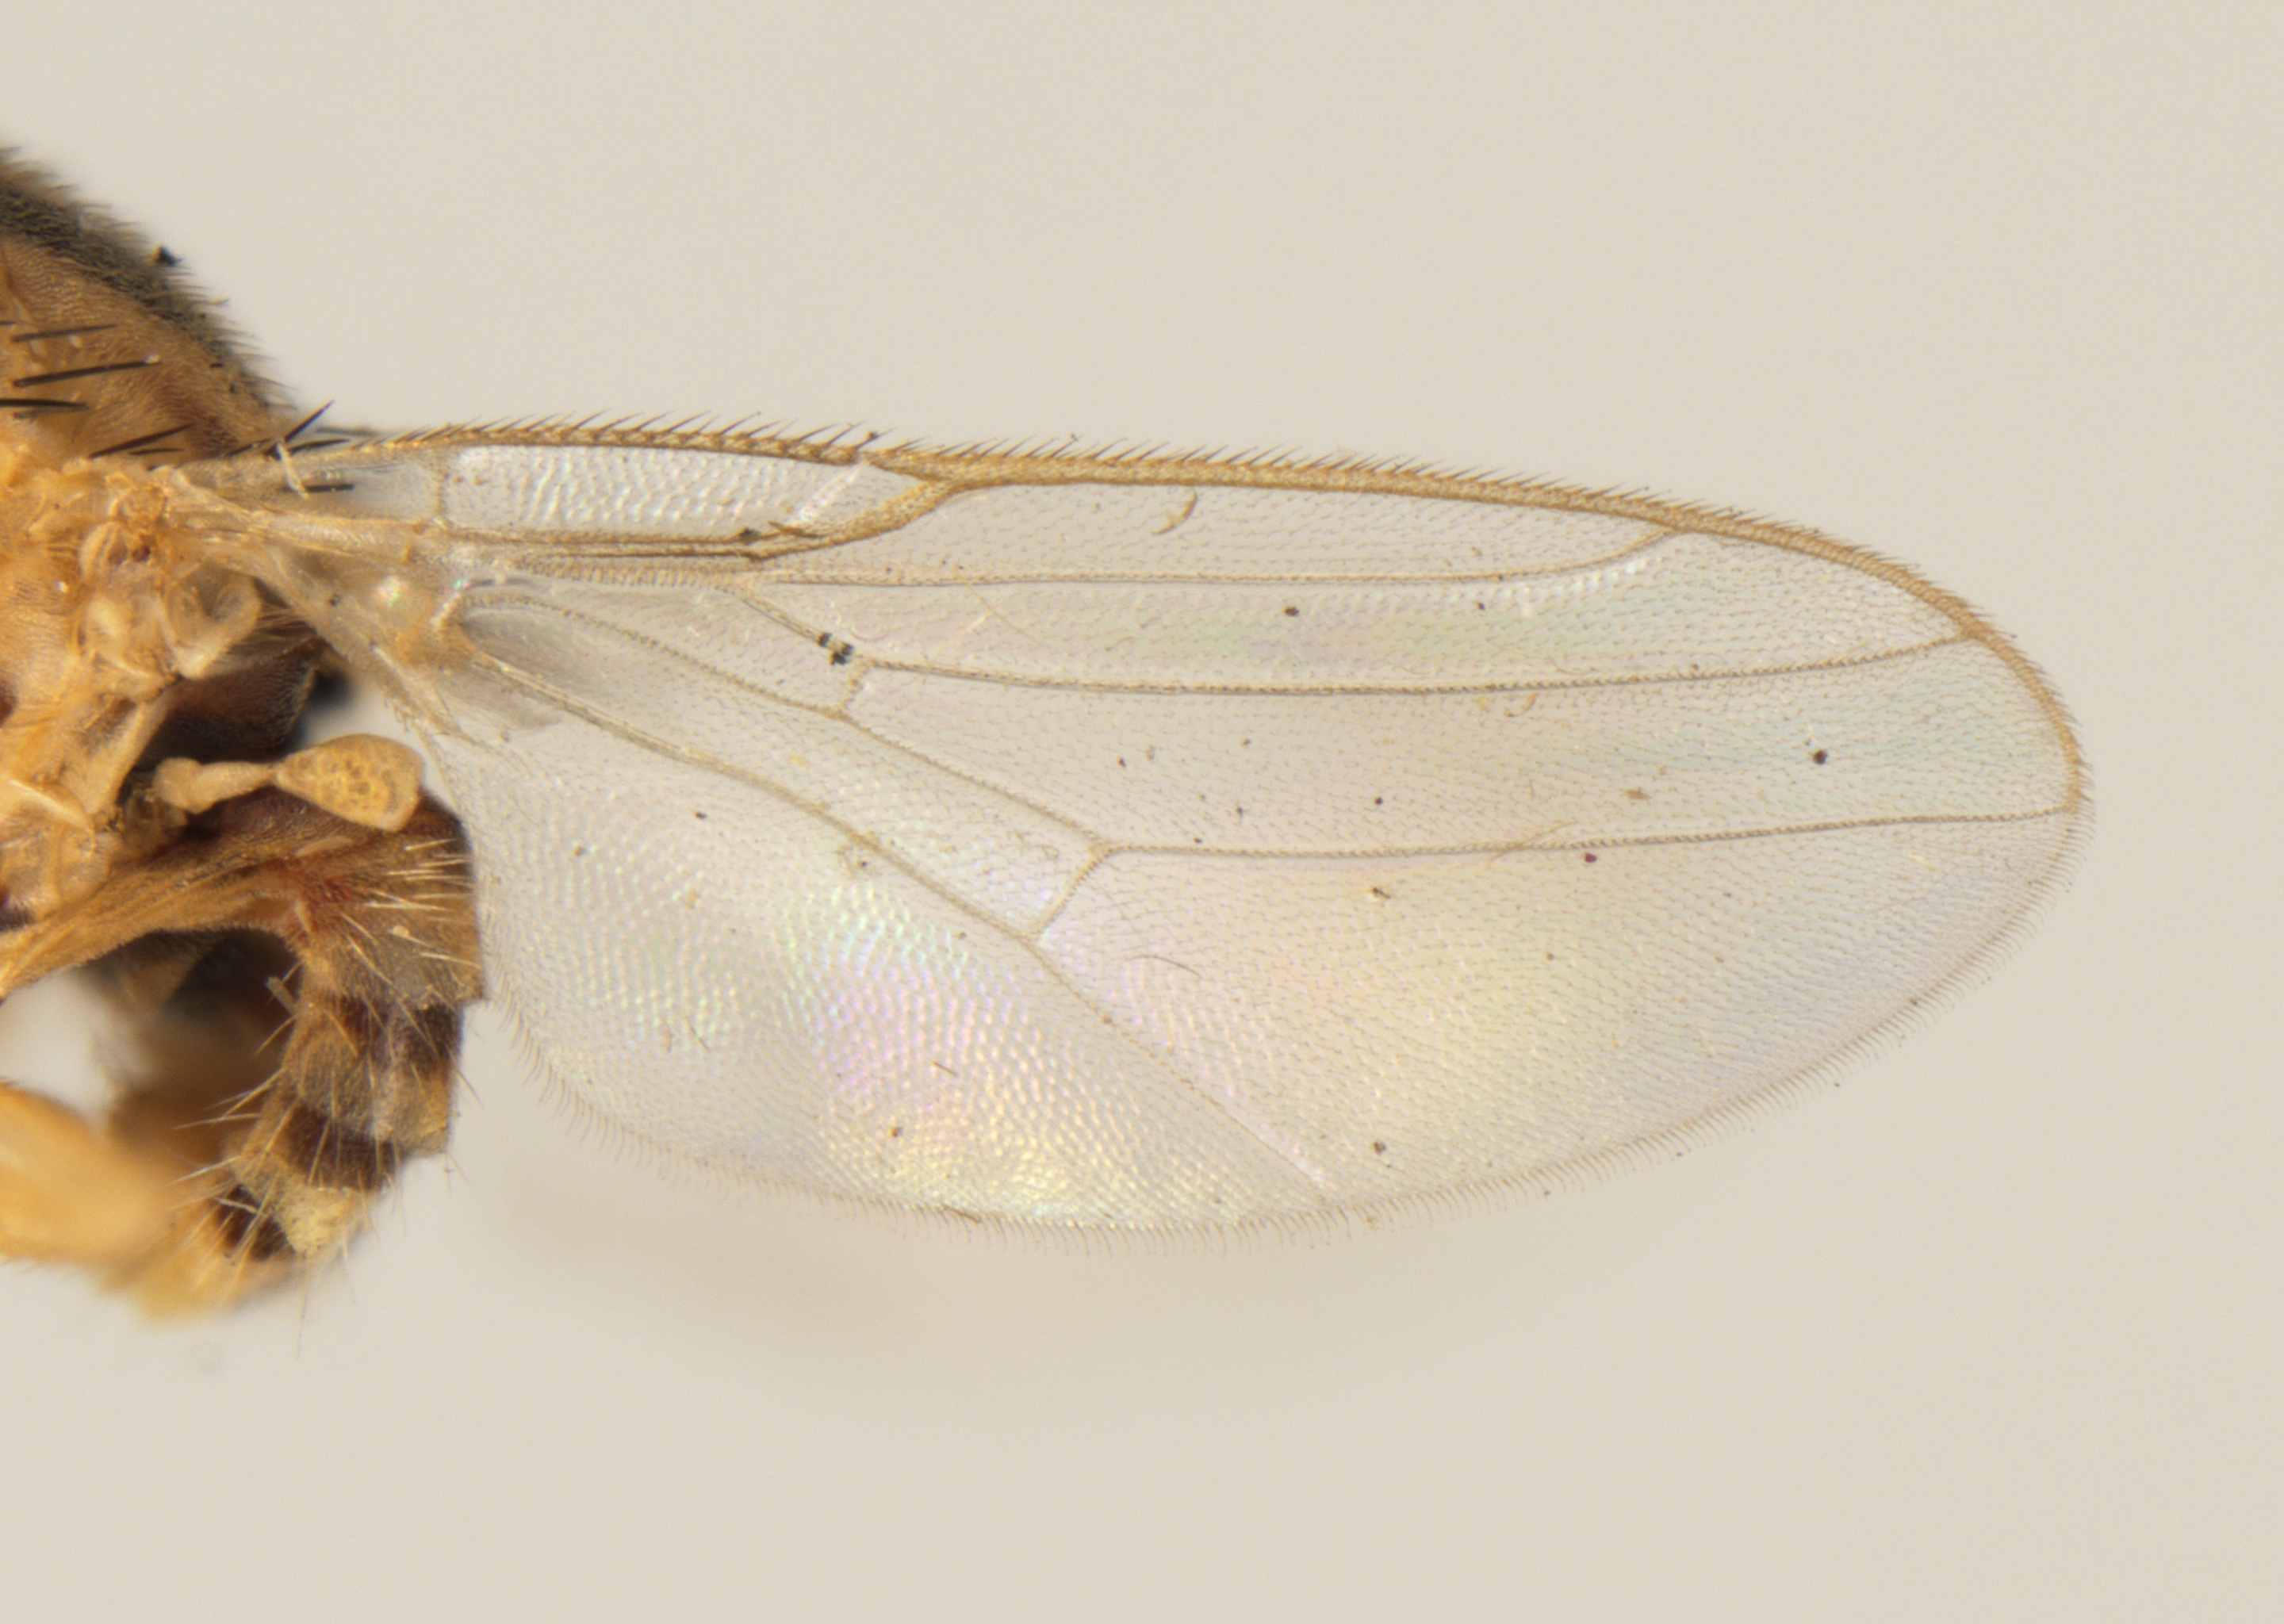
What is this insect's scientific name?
Eugaurax floridensis
